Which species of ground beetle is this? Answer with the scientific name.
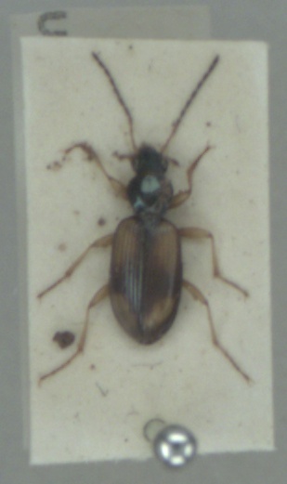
Bembidion fluviatile
